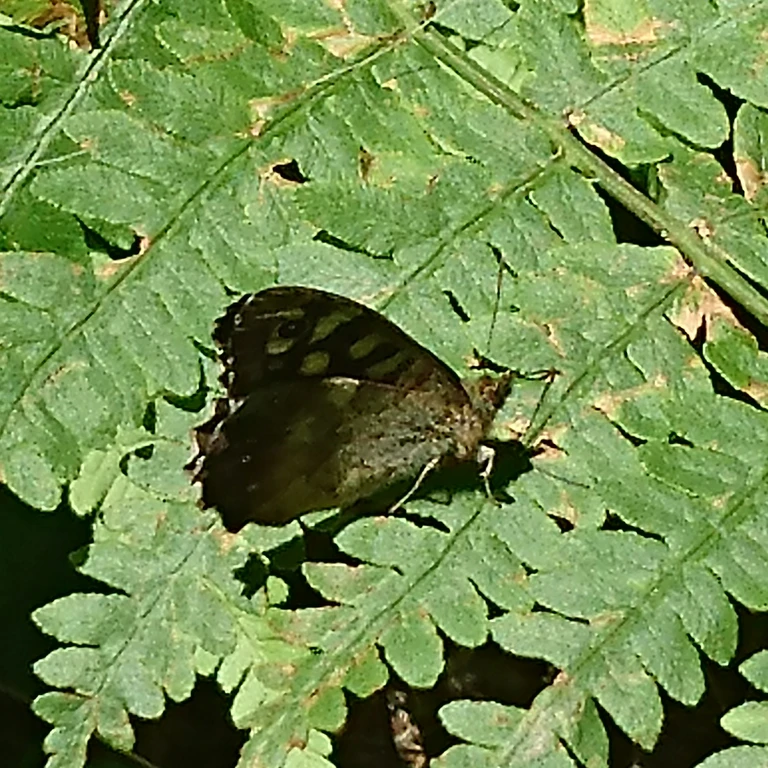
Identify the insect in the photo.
Pararge aegeria
